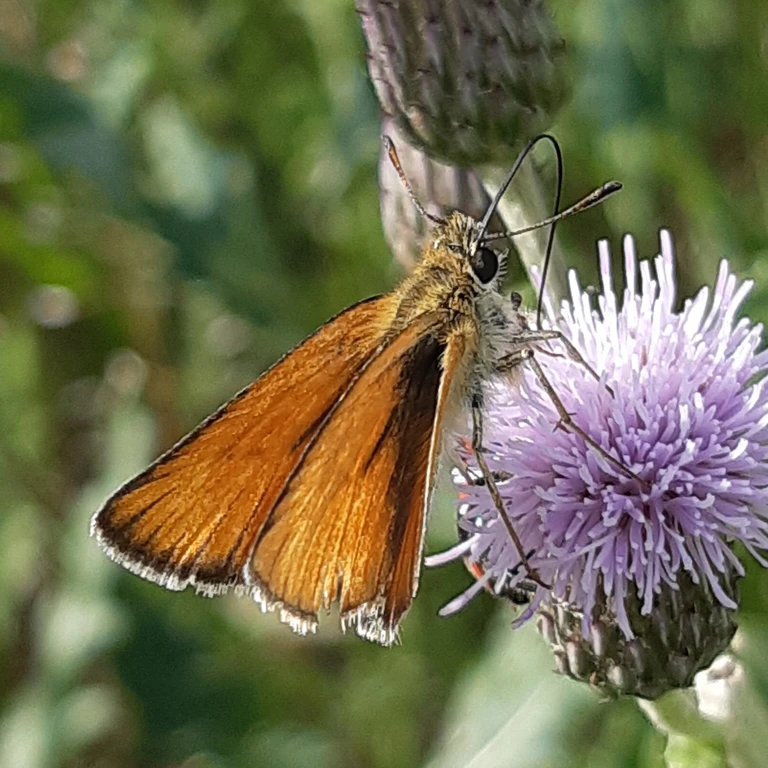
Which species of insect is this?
Thymelicus lineola
